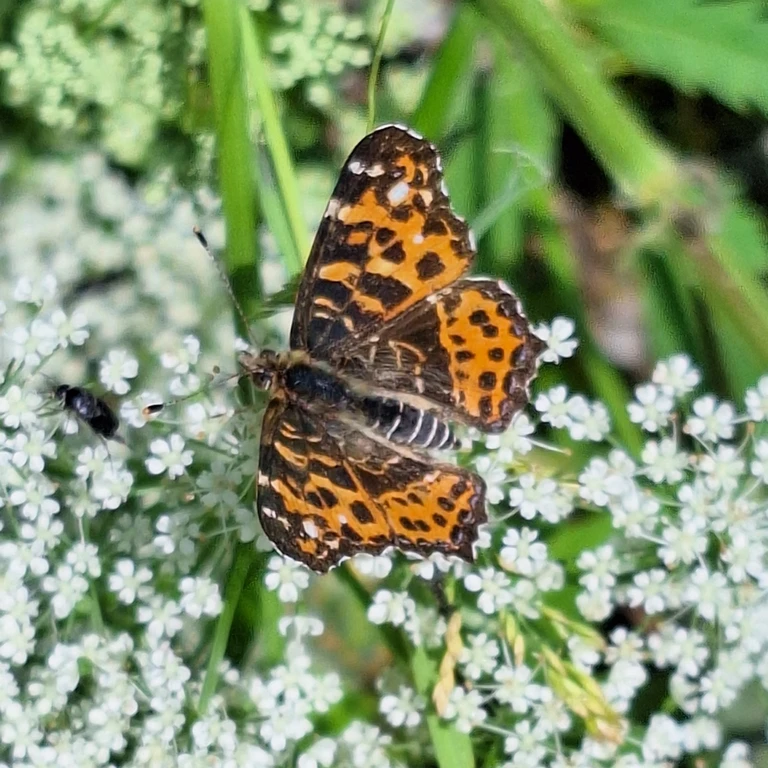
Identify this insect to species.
Araschnia levana
